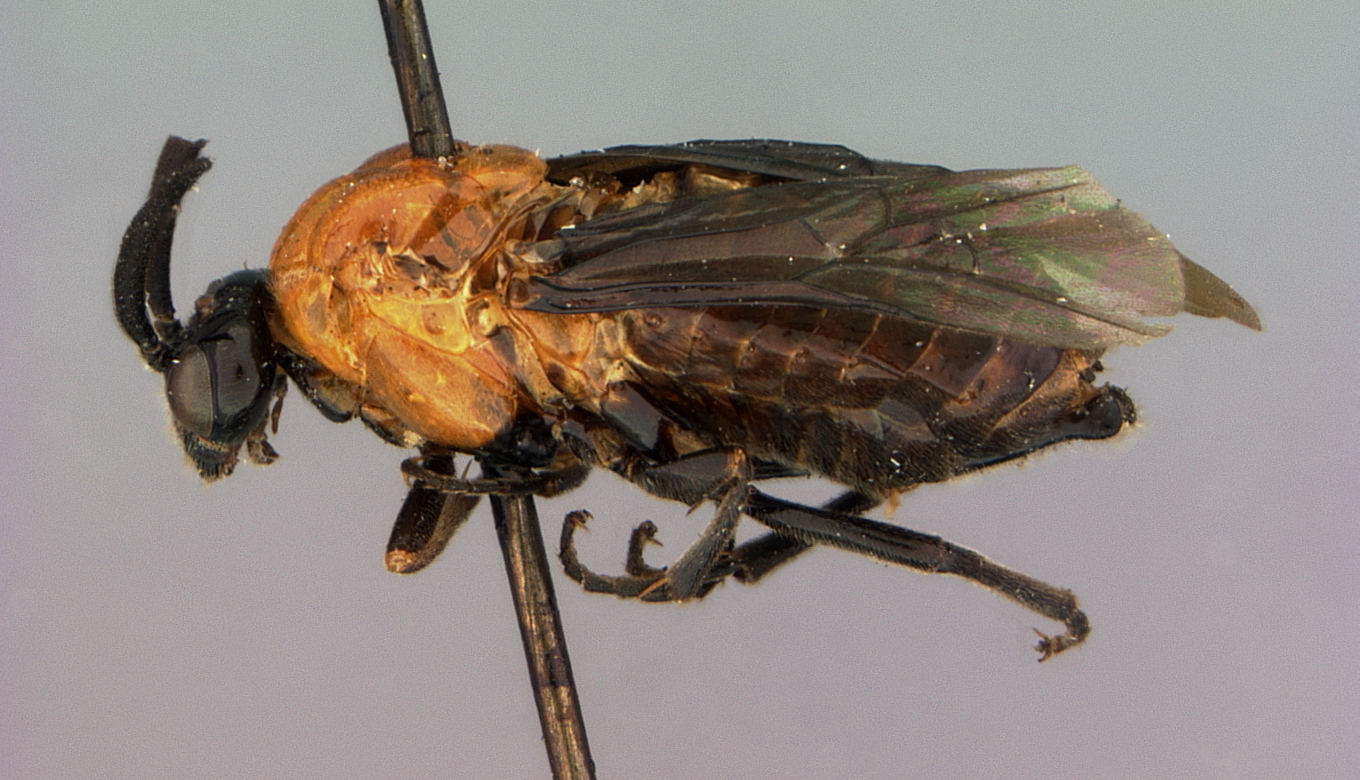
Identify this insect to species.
Sphacophilus precarius
